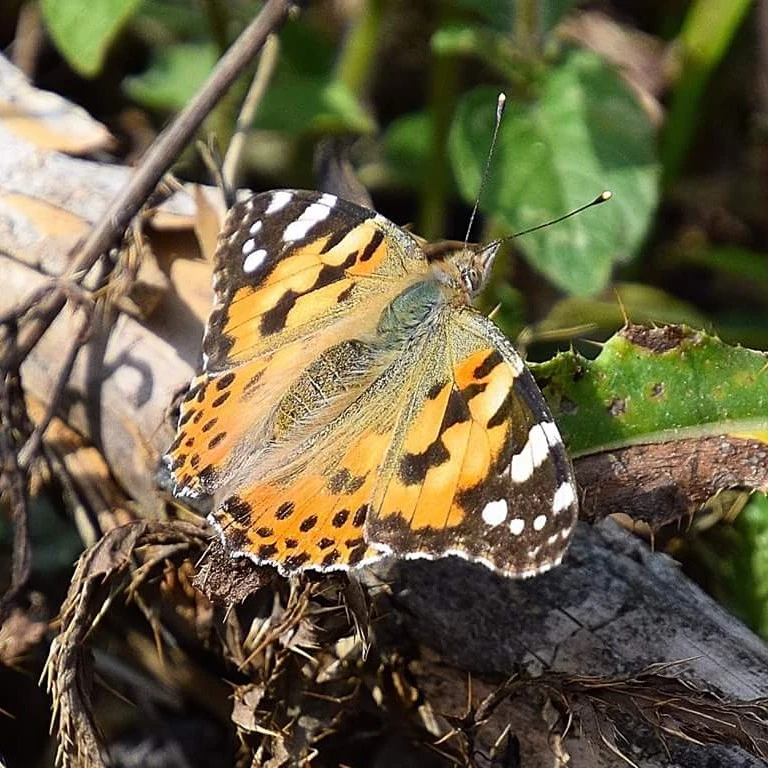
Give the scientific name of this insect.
Vanessa cardui
